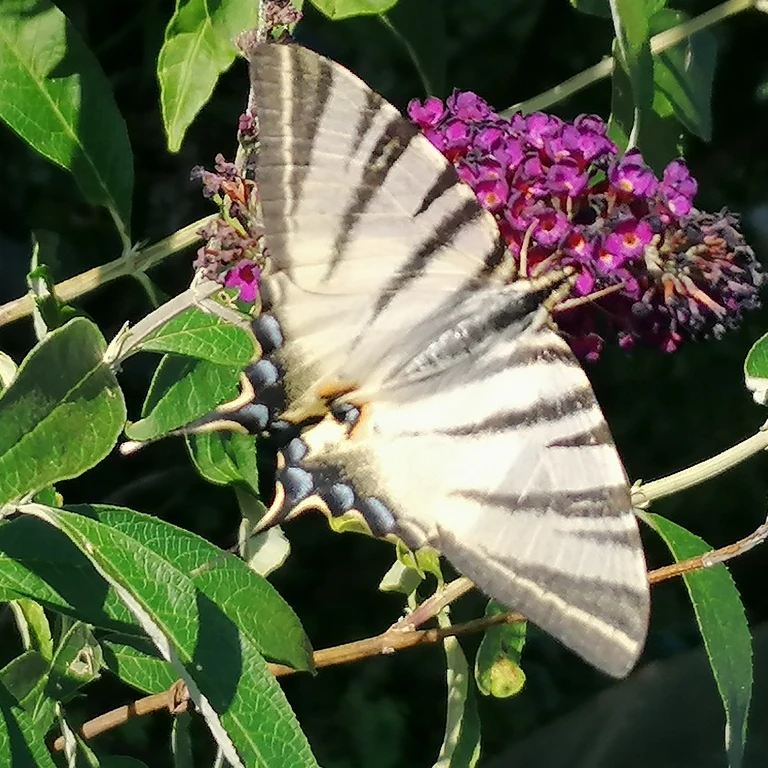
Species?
Iphiclides podalirius
